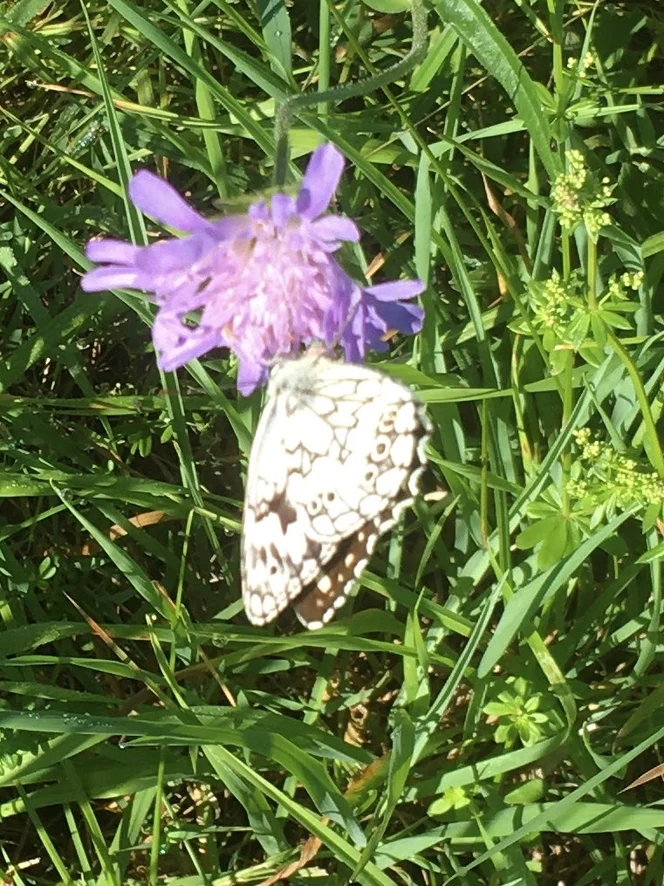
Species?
Melanargia galathea
